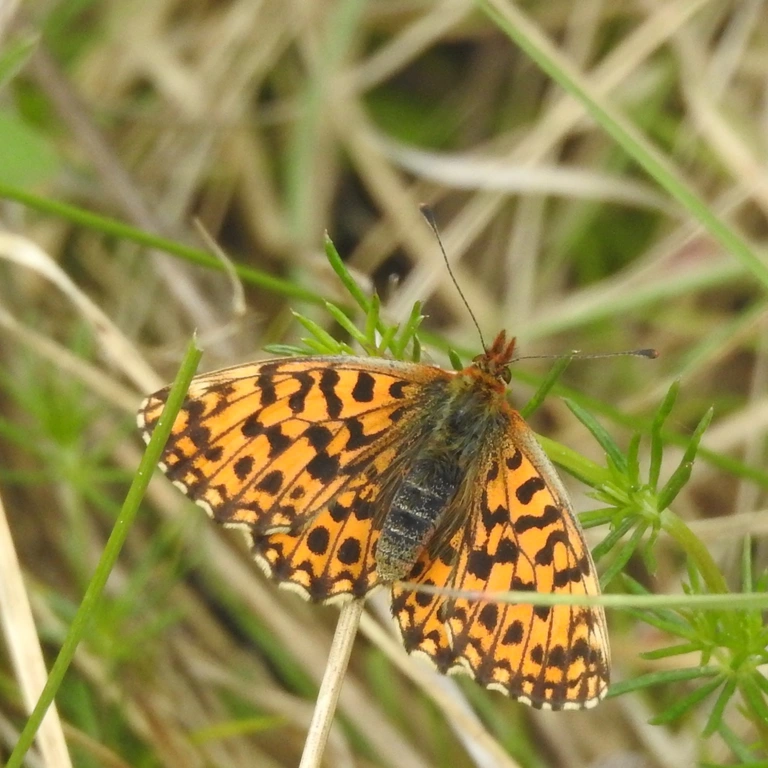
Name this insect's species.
Boloria dia
